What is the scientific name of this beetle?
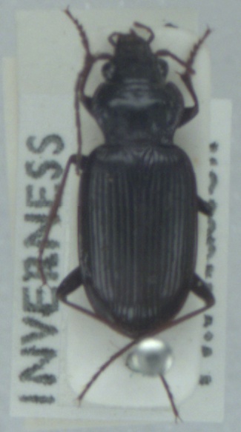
Nebria salina
